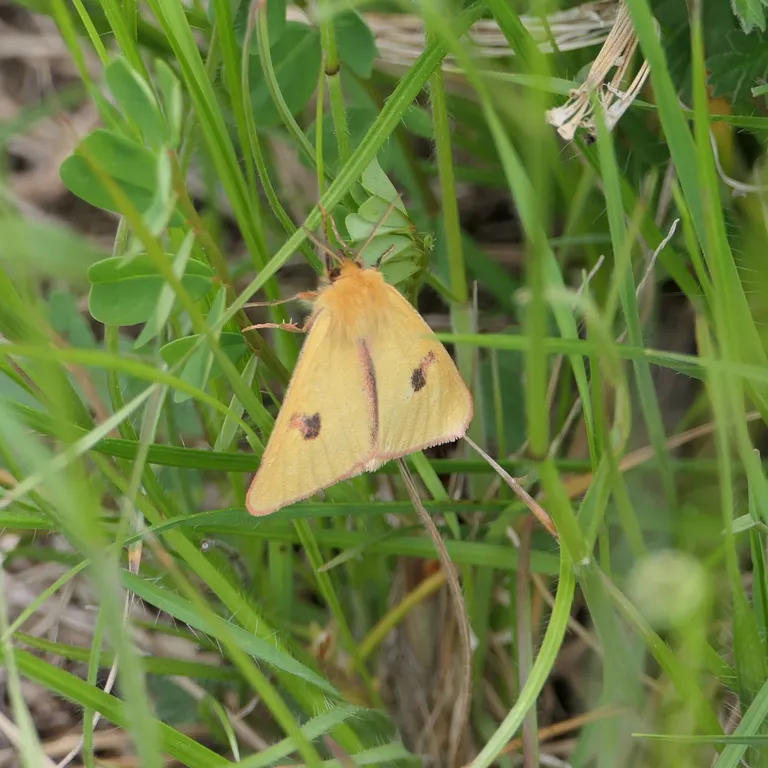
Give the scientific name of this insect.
Diacrisia sannio
